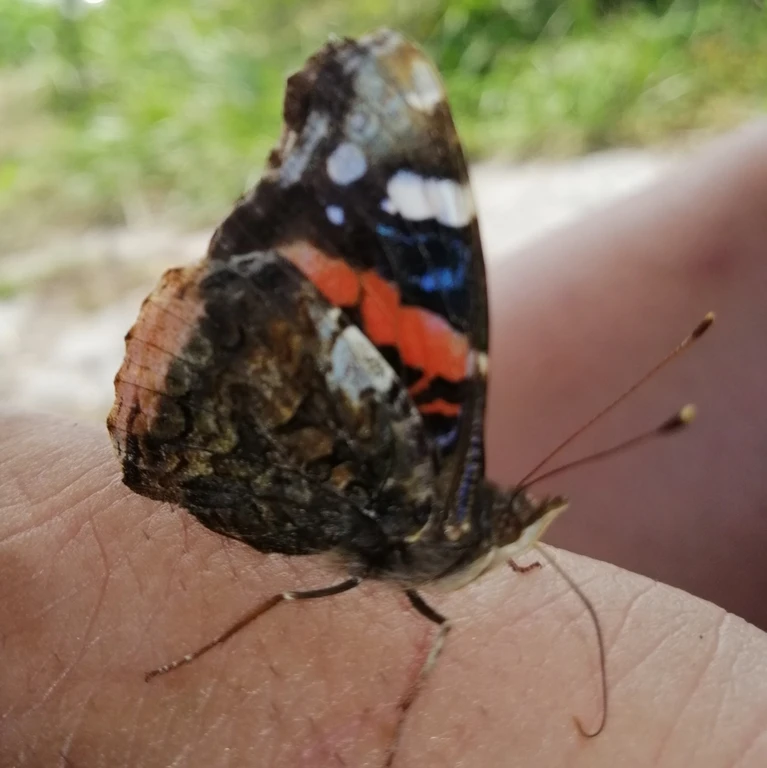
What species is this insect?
Vanessa atalanta
